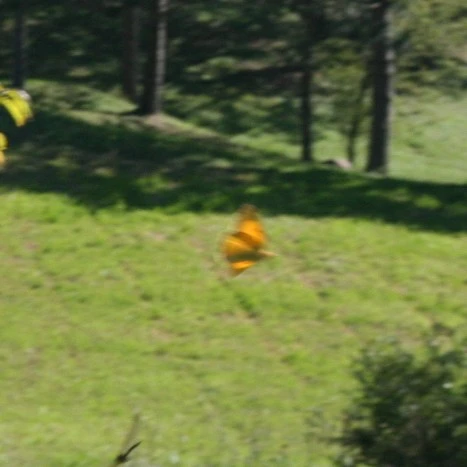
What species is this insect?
Colias croceus
